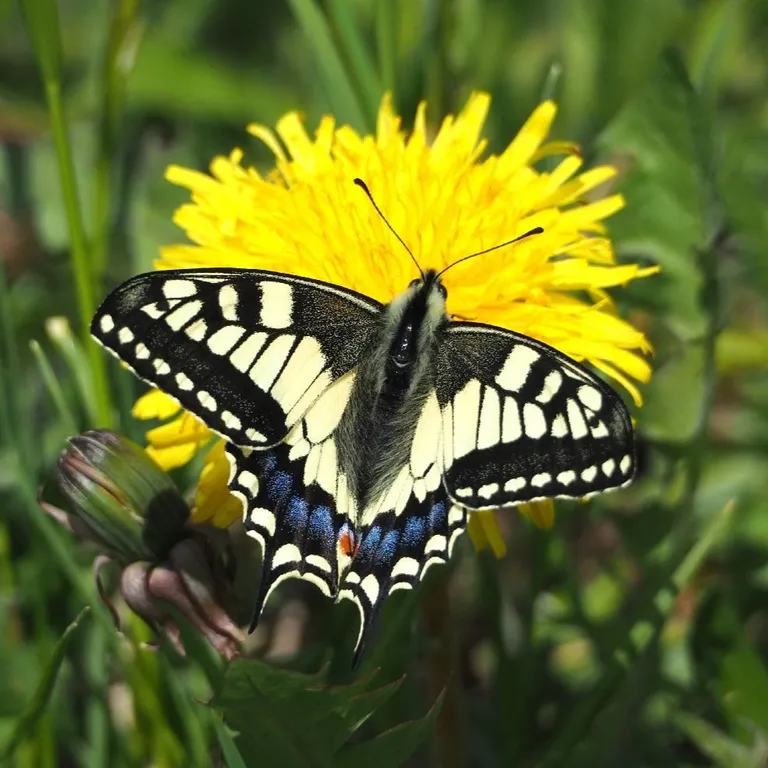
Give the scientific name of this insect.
Papilio machaon
